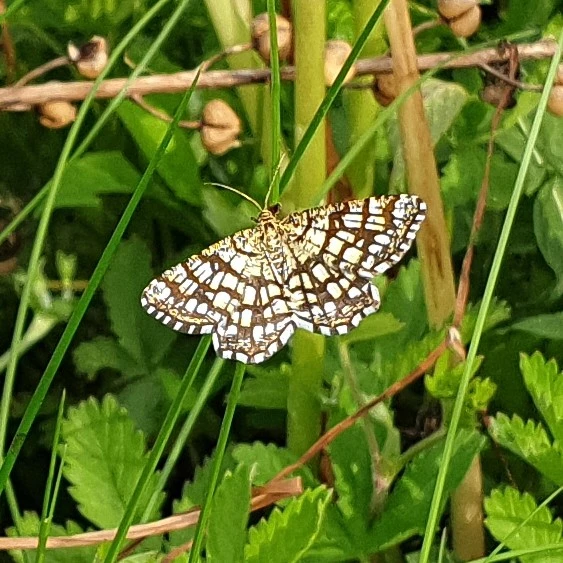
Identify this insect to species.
Chiasmia clathrata
